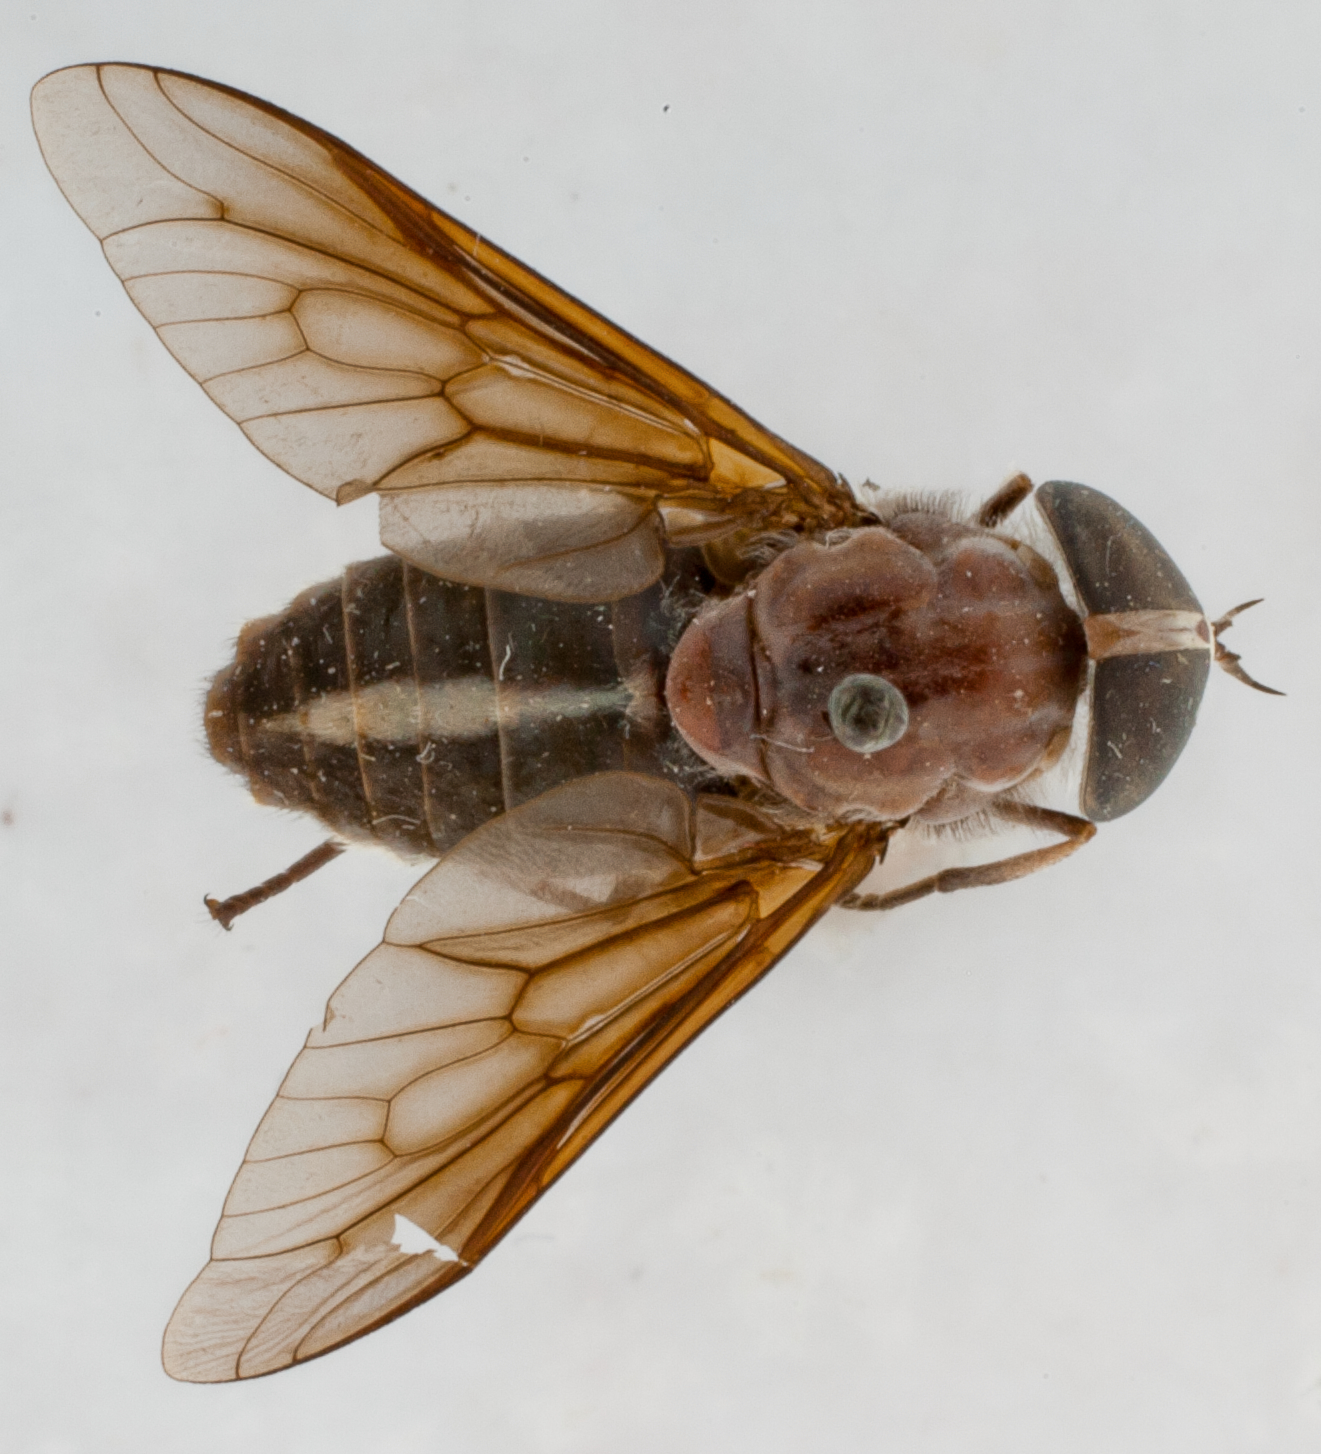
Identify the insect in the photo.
Tabanus subcanipus
